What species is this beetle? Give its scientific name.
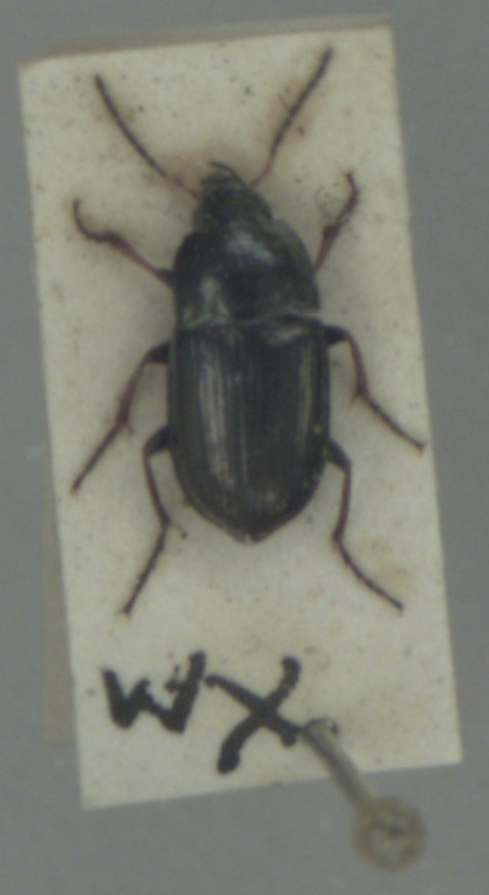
Amara plebeja
